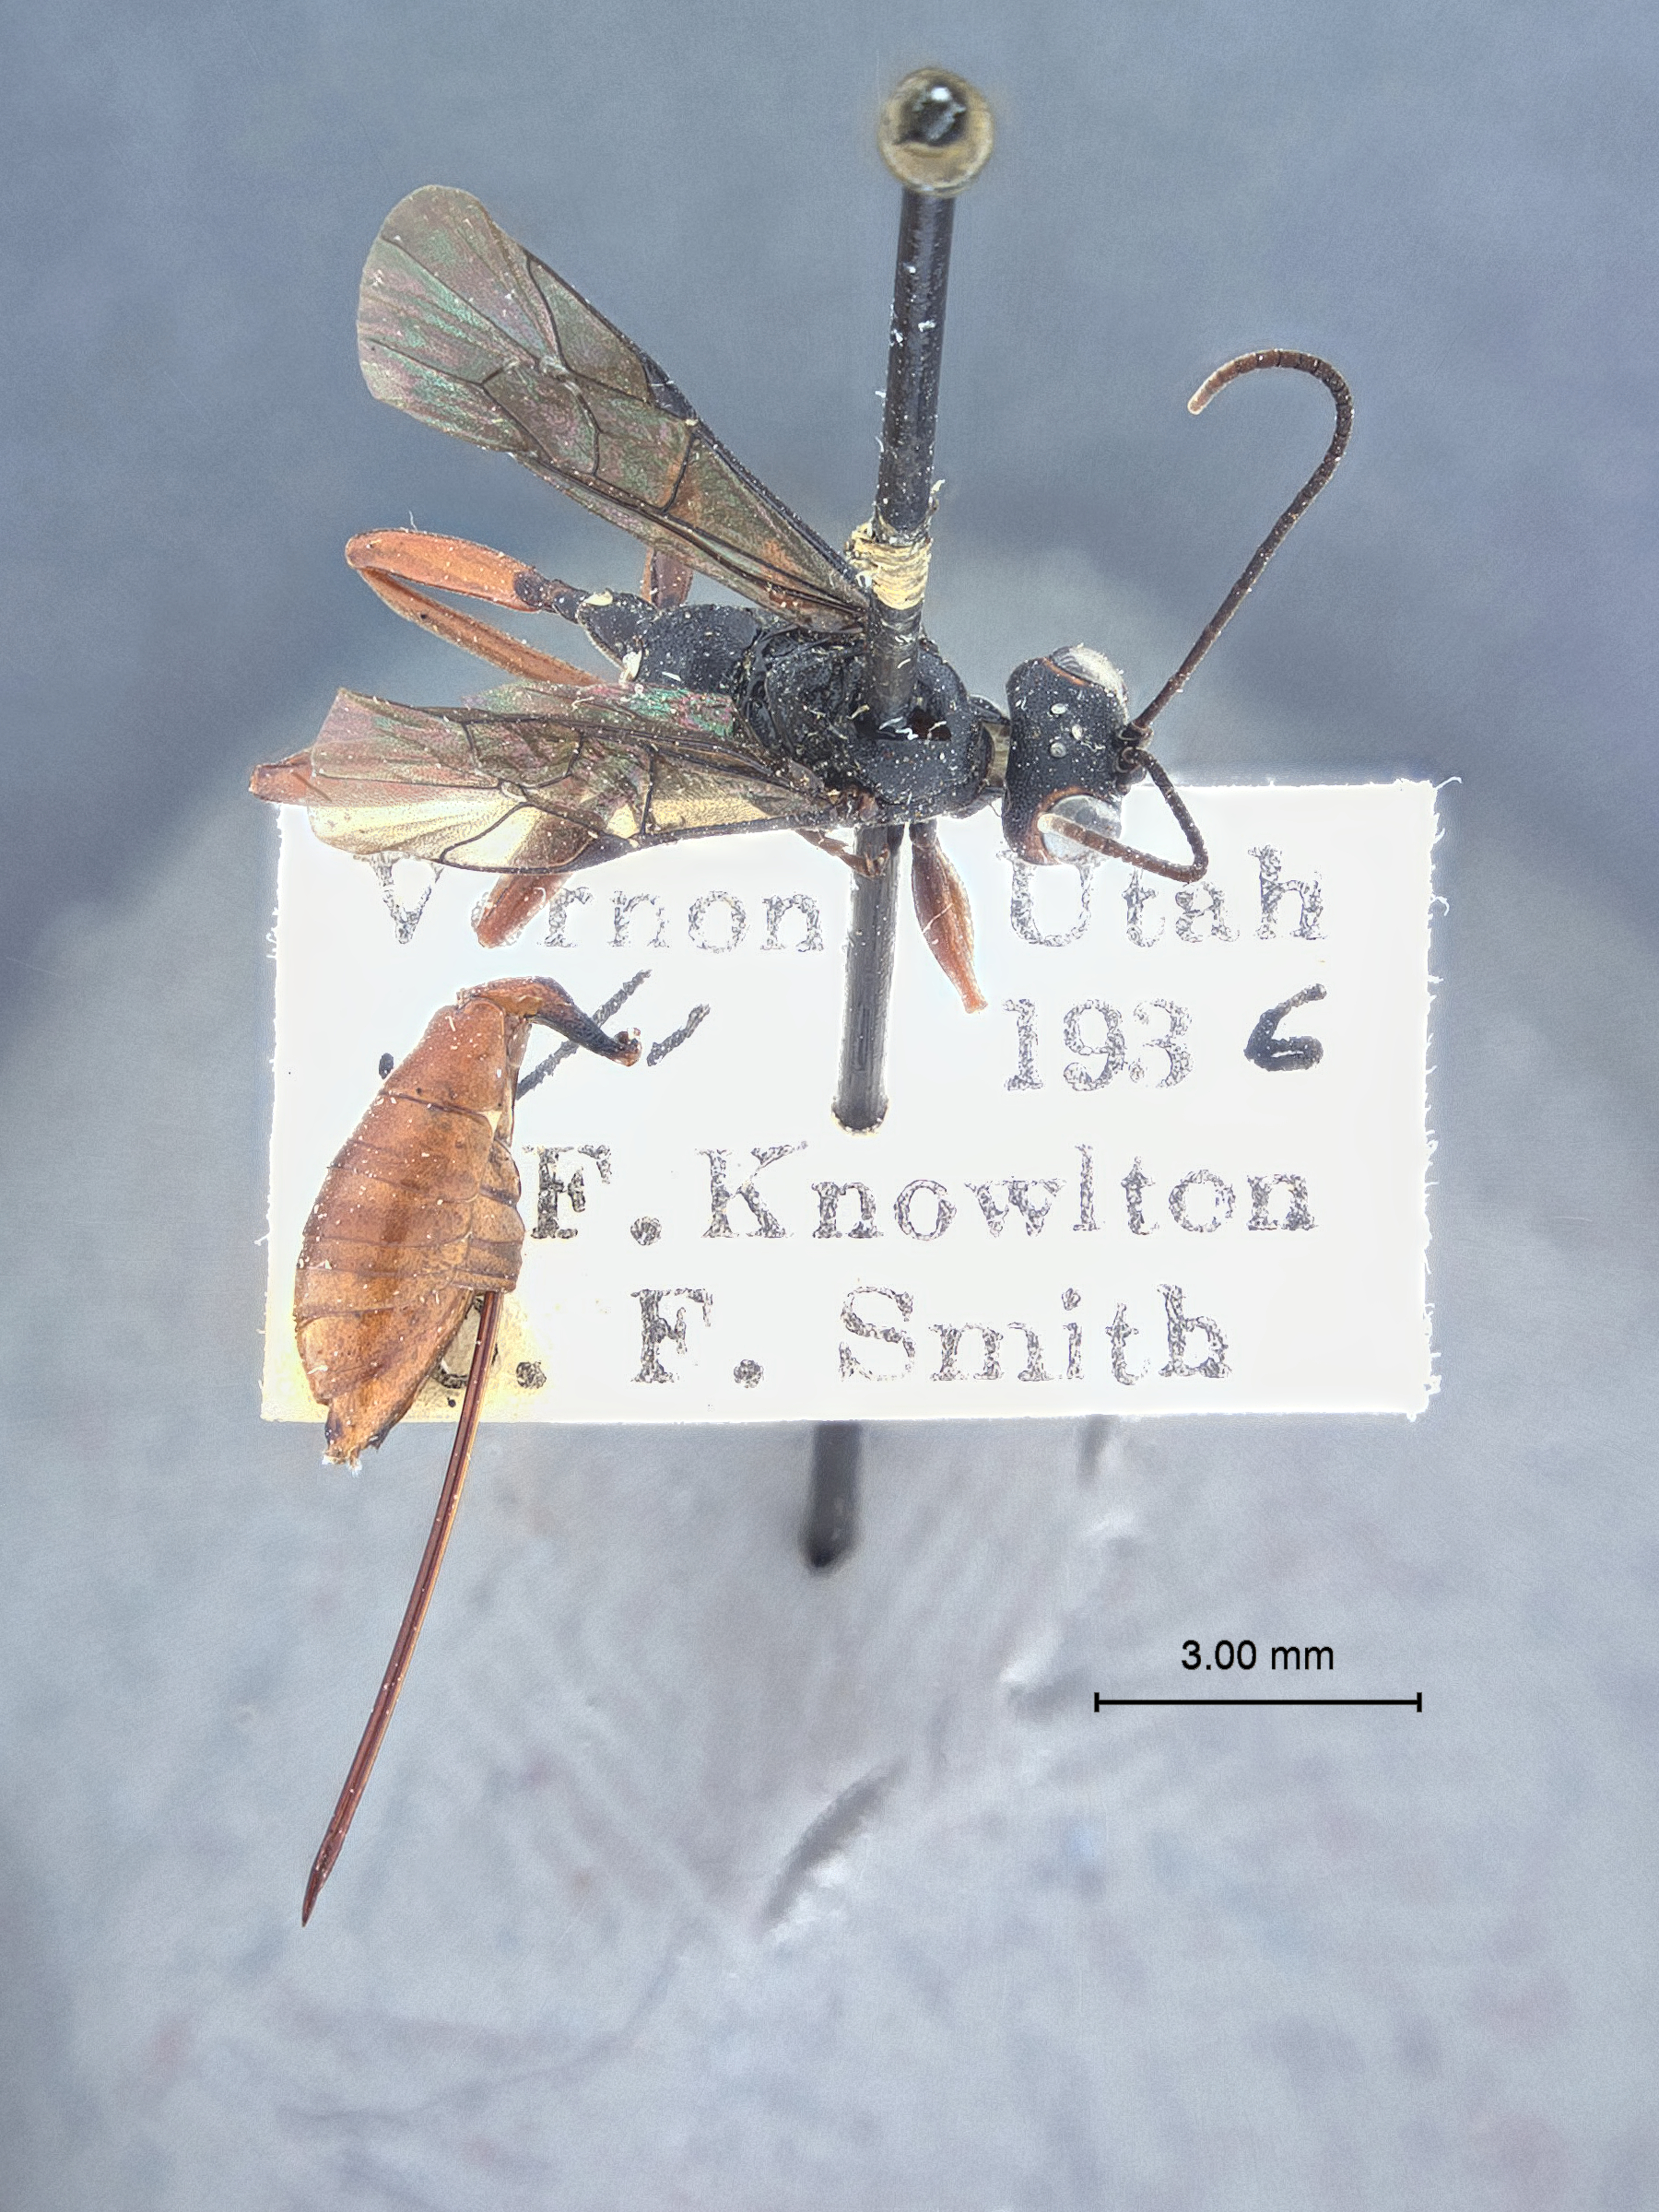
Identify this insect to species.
Xylophrurus nubilipennis
